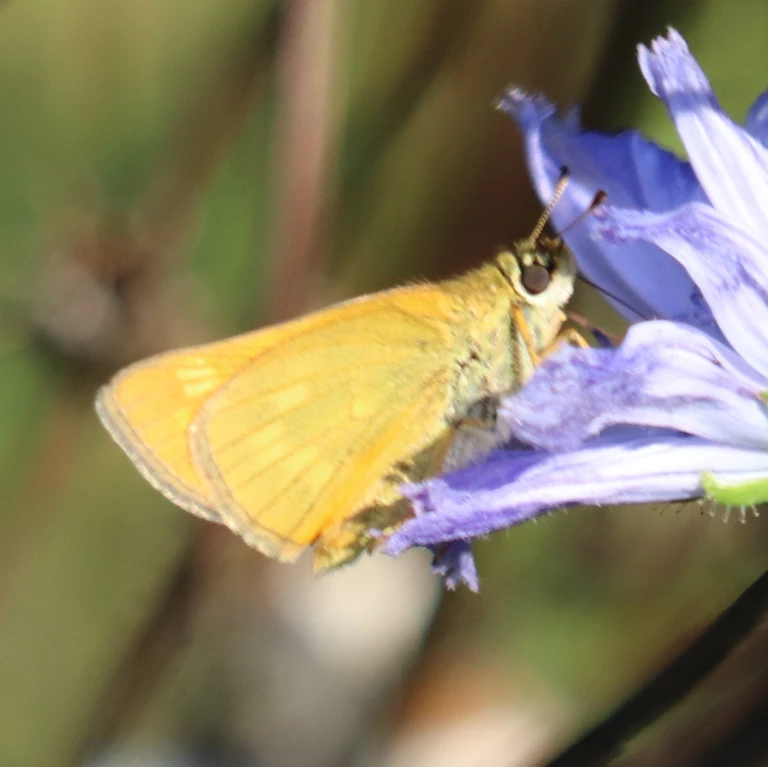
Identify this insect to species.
Ochlodes sylvanus (also Ochlodes venata)
